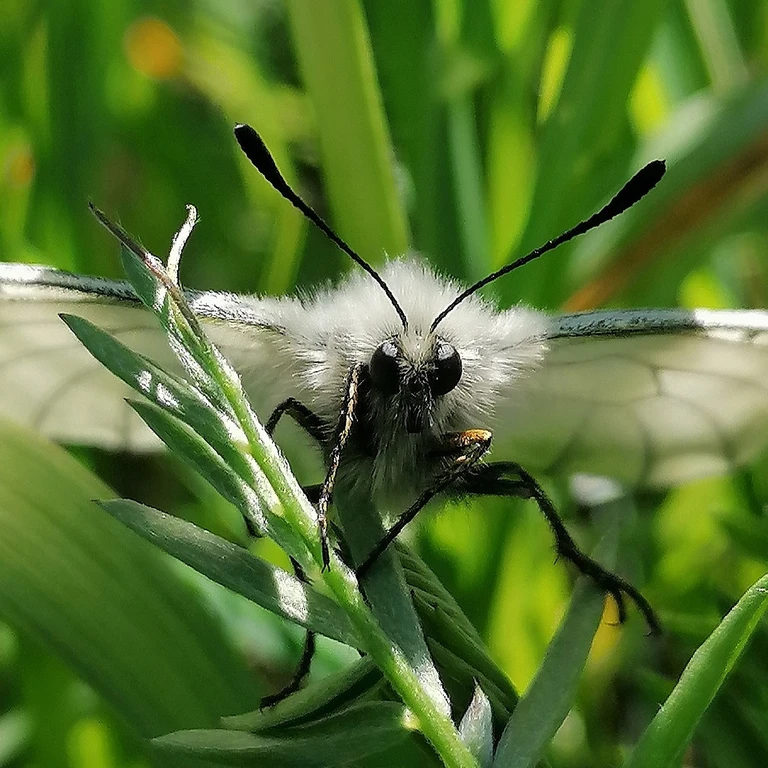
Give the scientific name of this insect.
Parnassius mnemosyne
